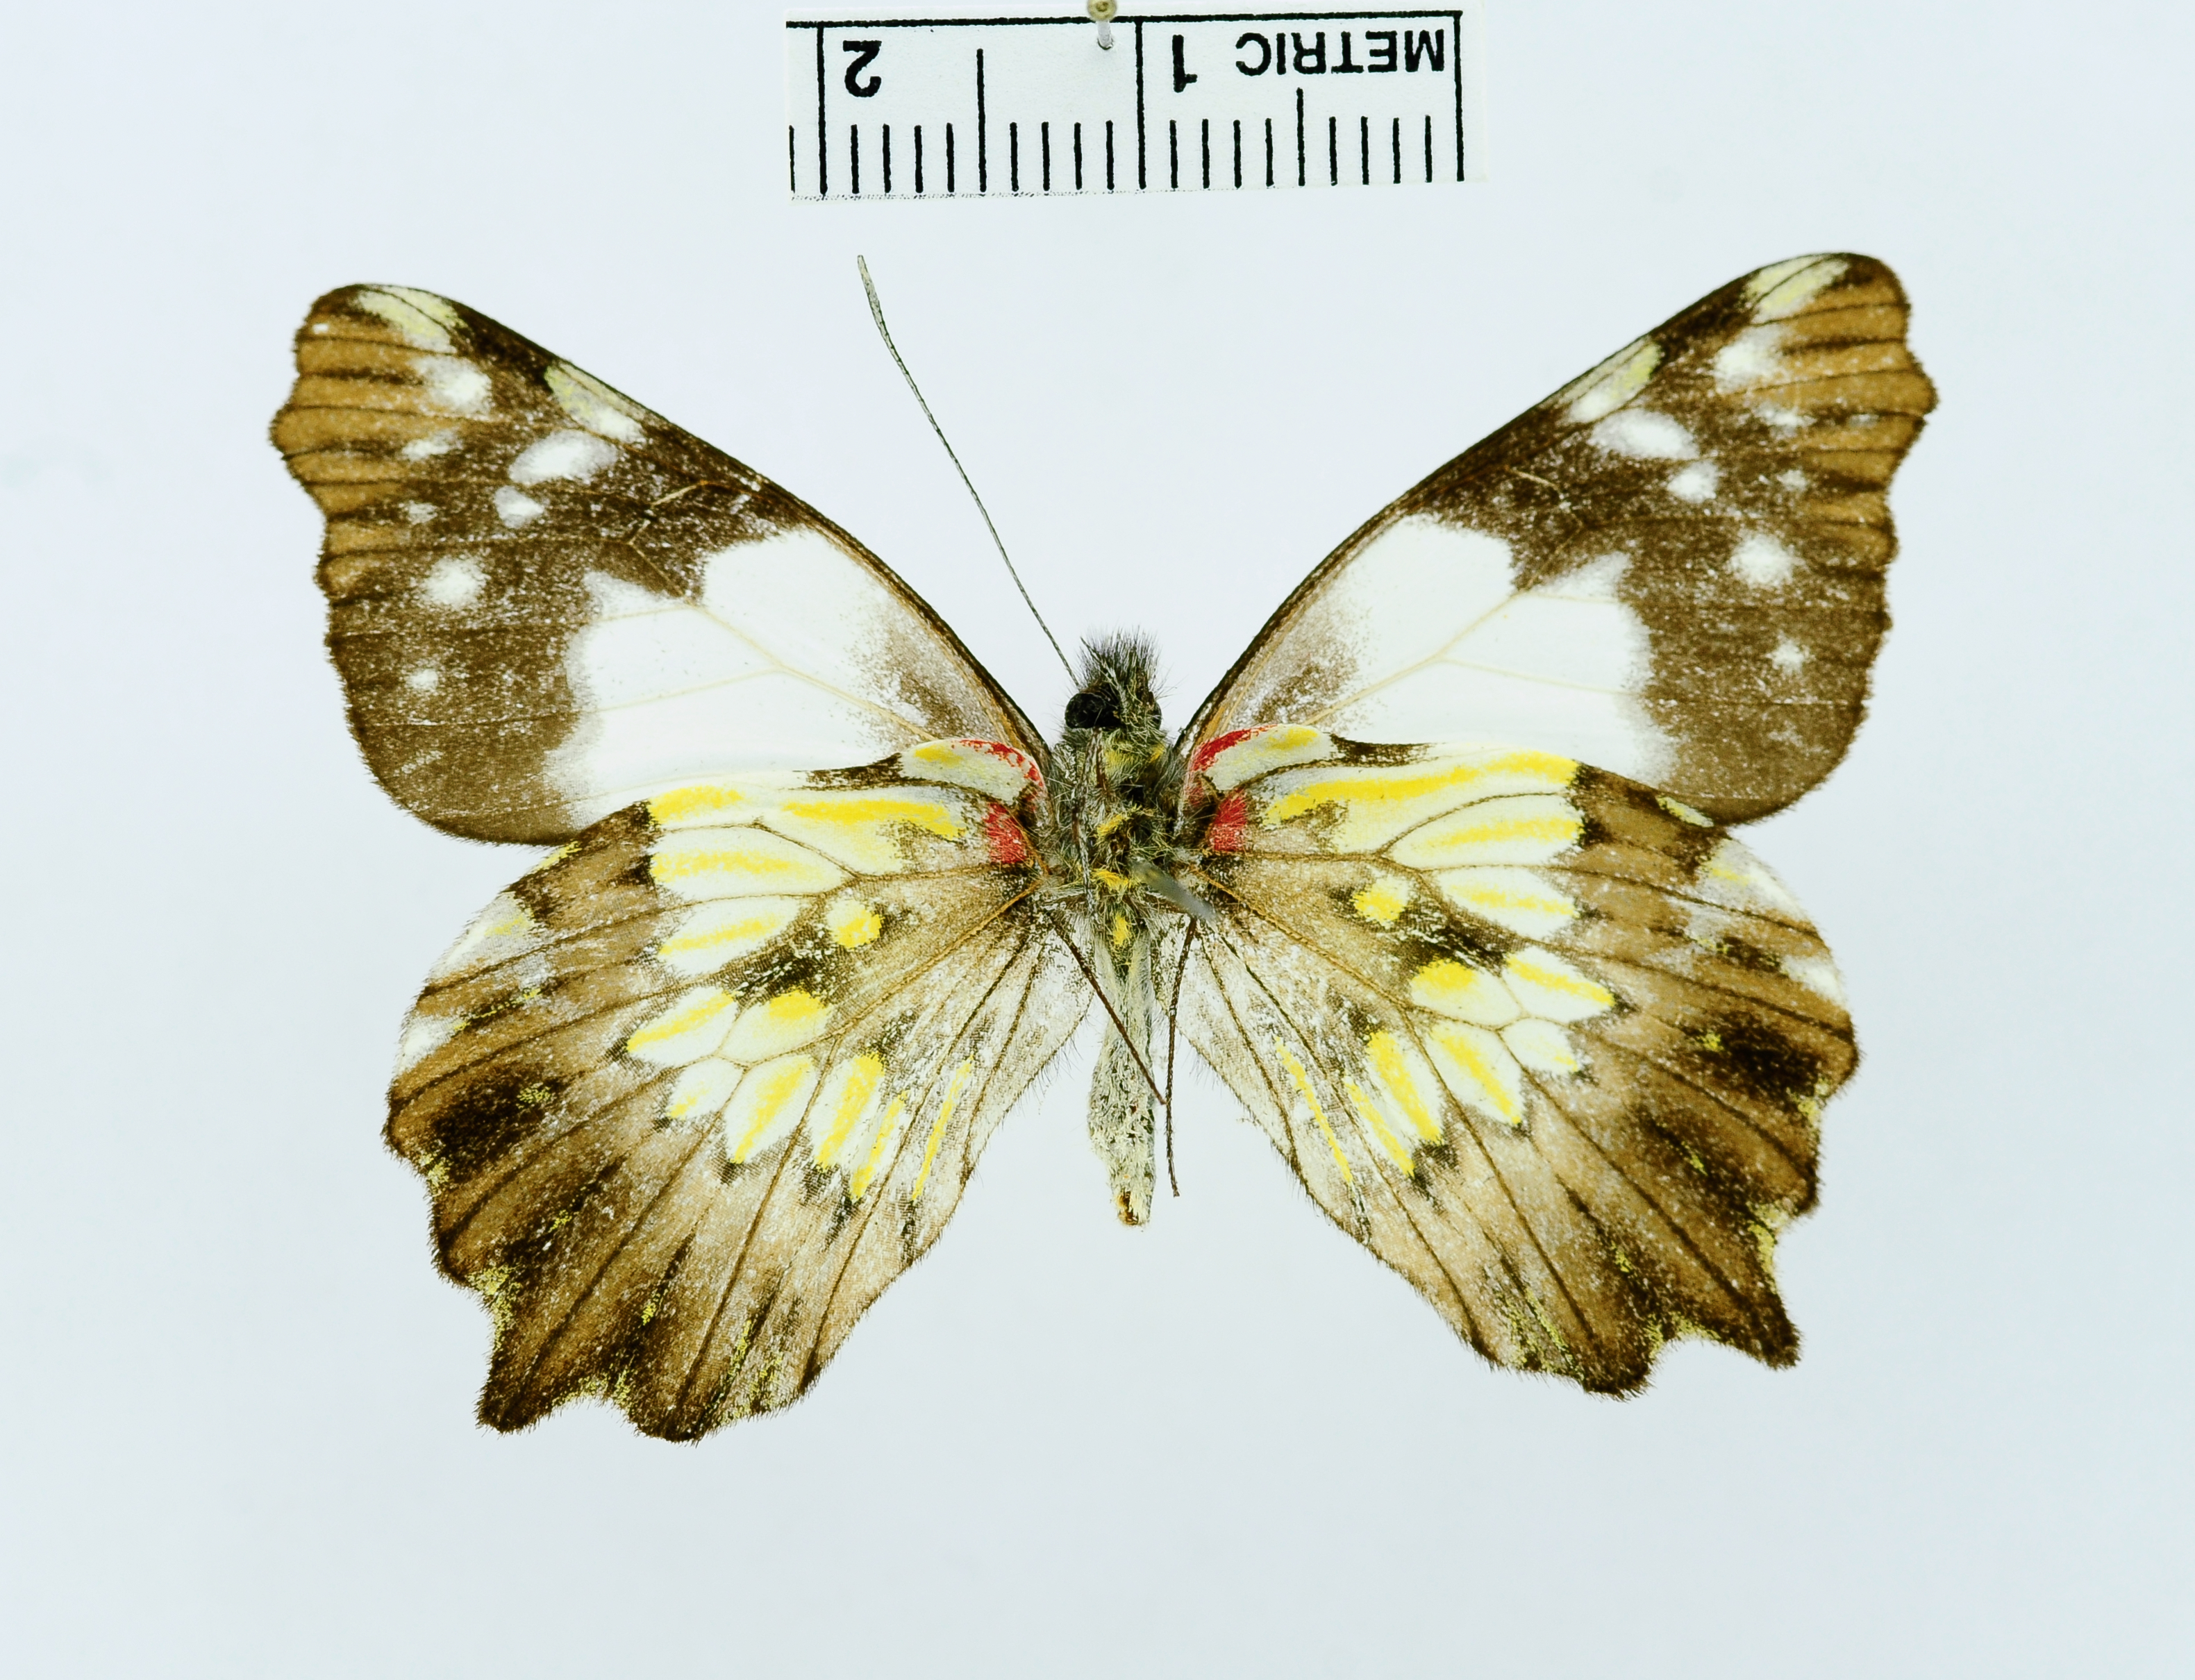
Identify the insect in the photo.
Leodonta marginata
